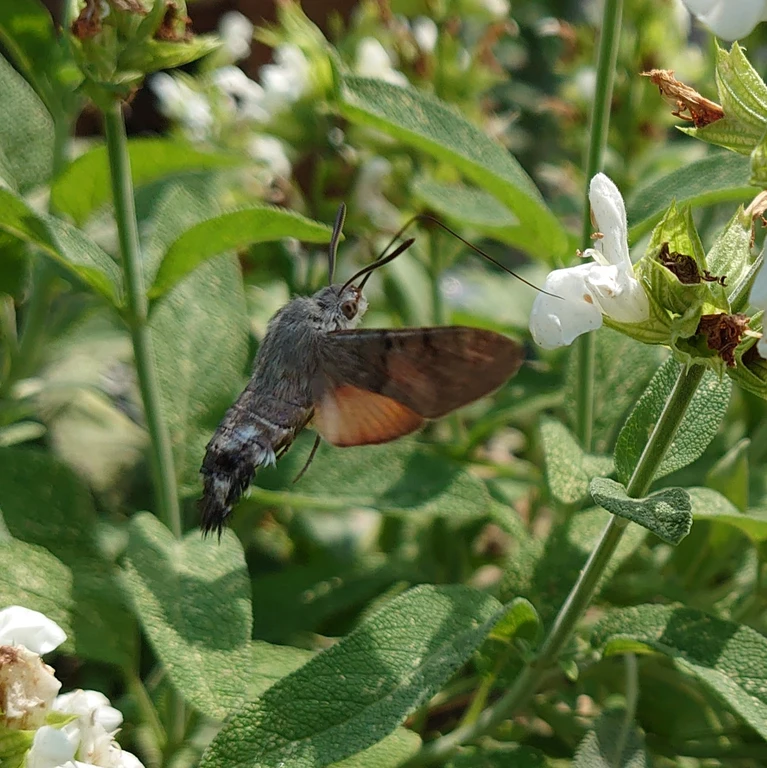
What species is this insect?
Macroglossum stellatarum
